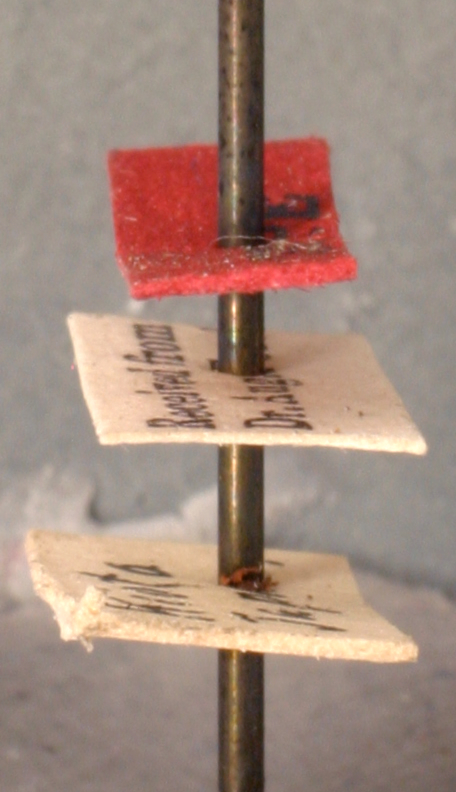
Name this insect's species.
Pristomyrmex japonicus
